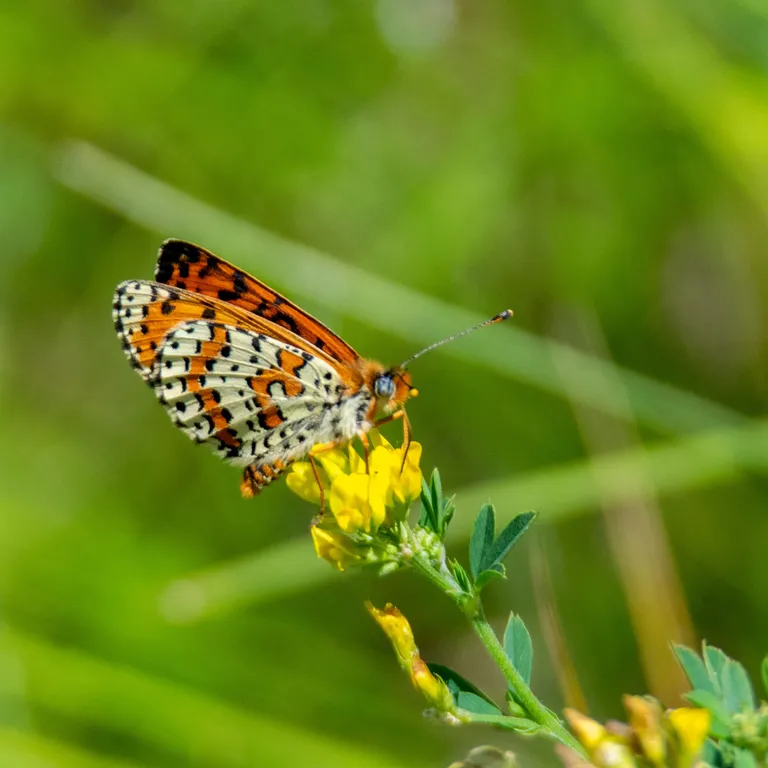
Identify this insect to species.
Melitaea didyma
